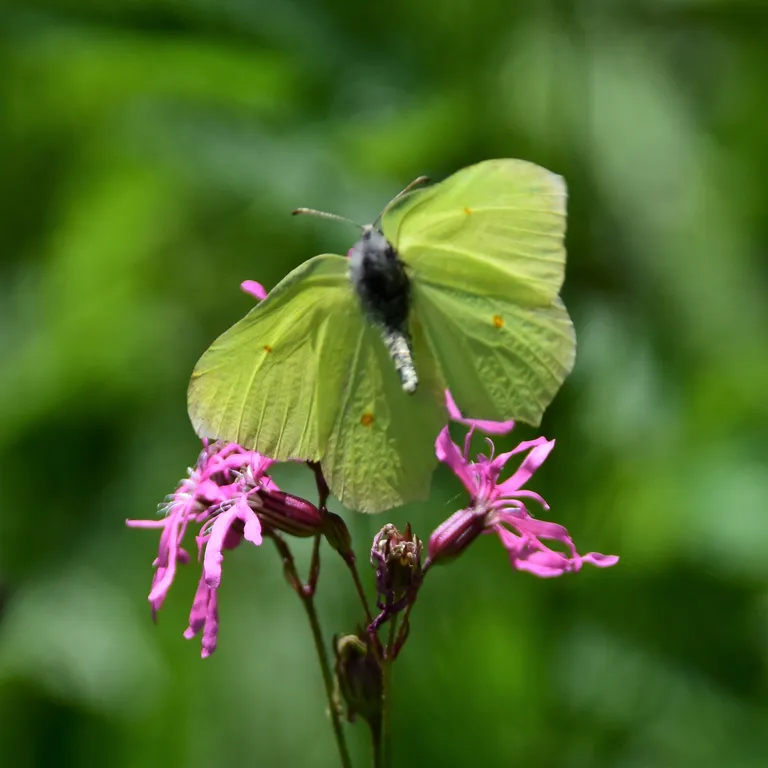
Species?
Gonepteryx rhamni
